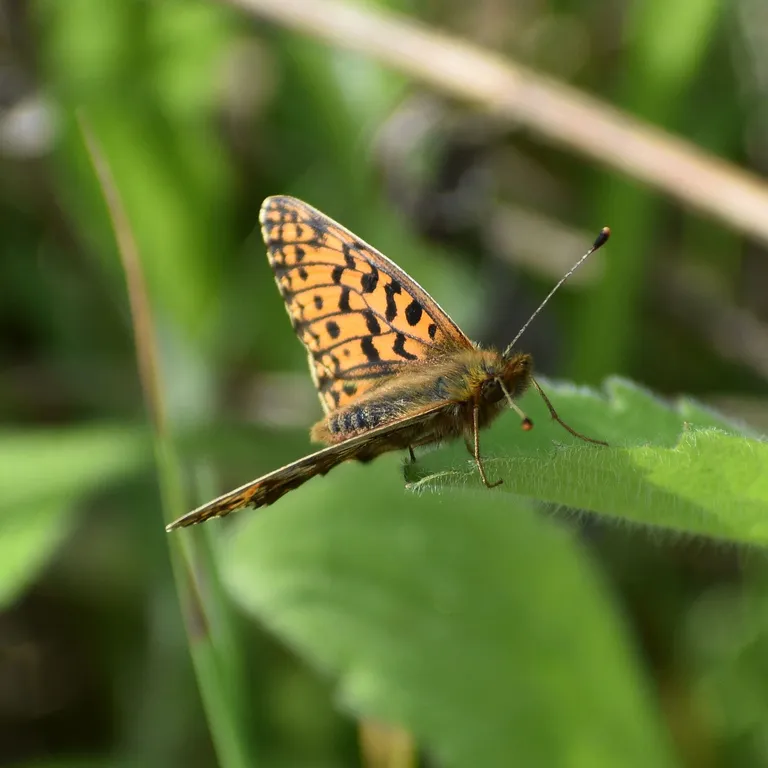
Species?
Boloria dia
